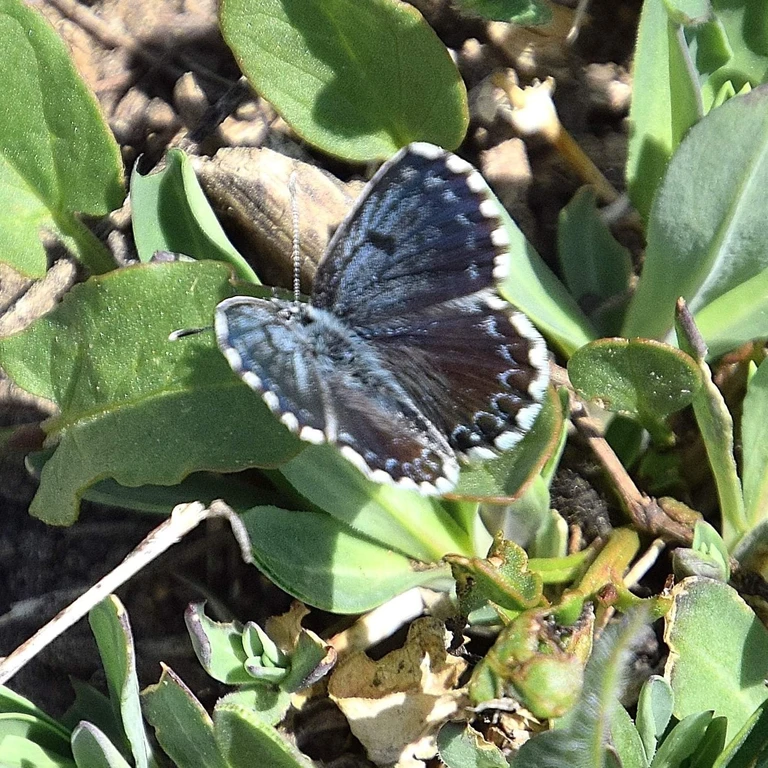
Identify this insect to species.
Scolitantides orion
